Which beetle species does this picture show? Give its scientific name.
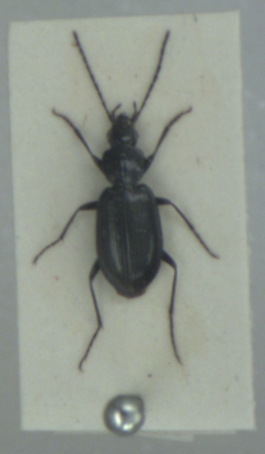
Agonum gracile
